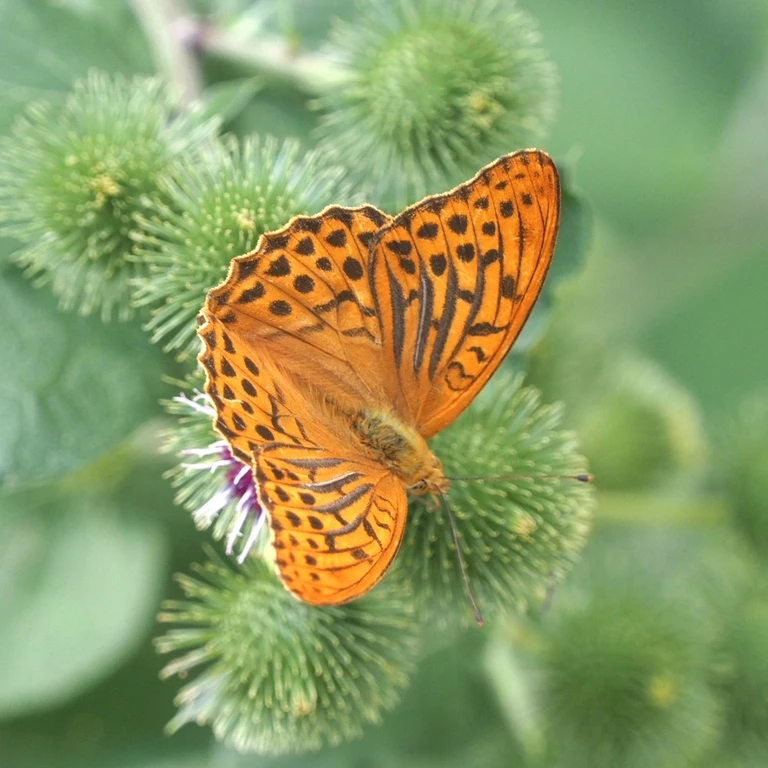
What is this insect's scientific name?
Argynnis paphia
